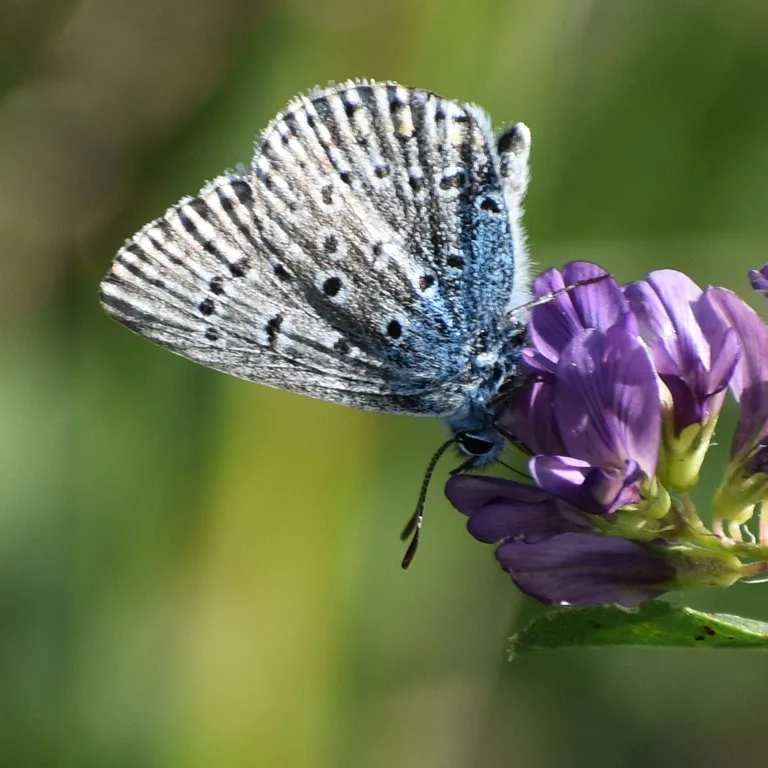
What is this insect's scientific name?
Polyommatus icarus
